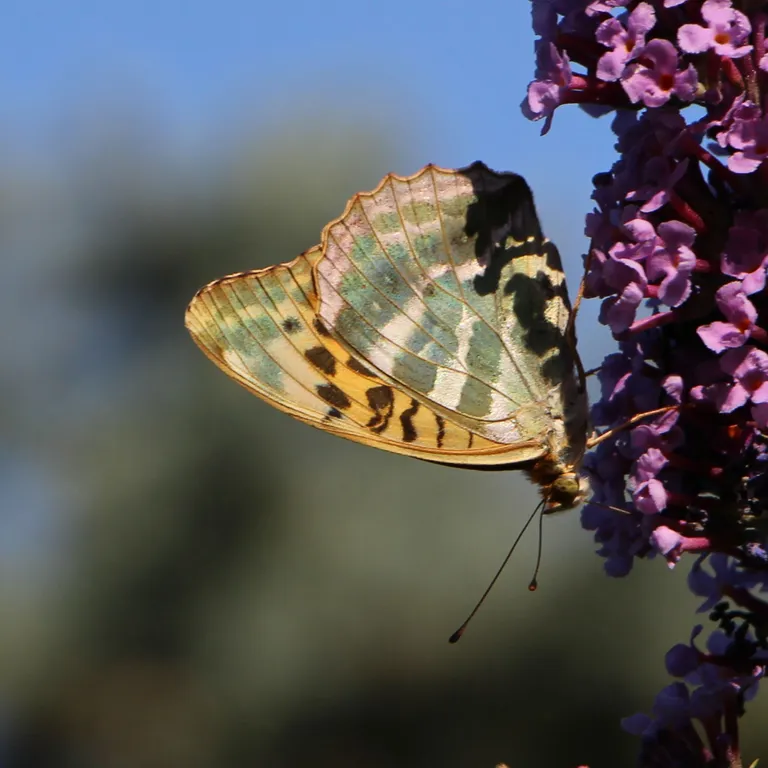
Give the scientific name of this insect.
Argynnis paphia
